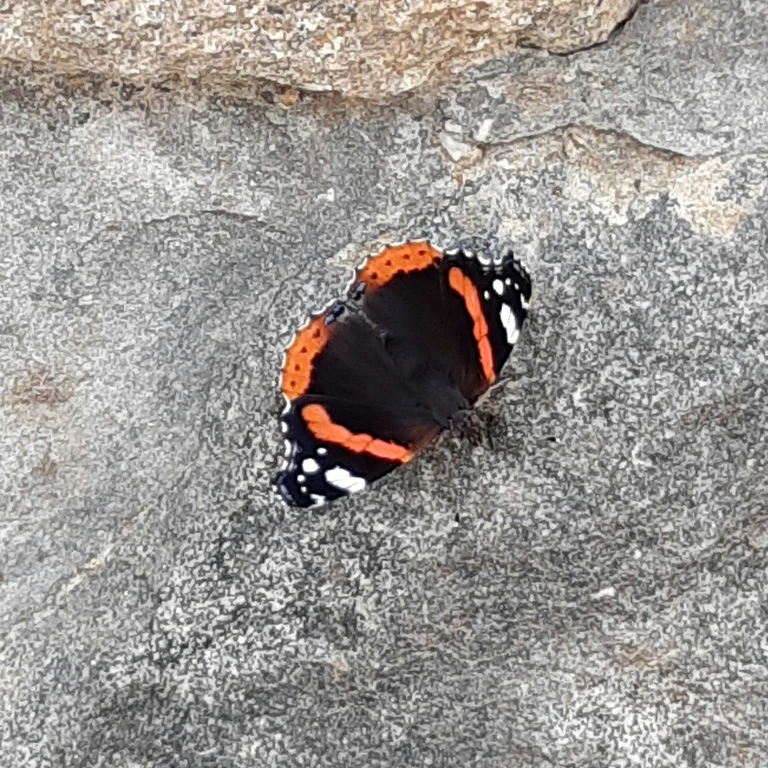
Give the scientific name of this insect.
Vanessa atalanta
